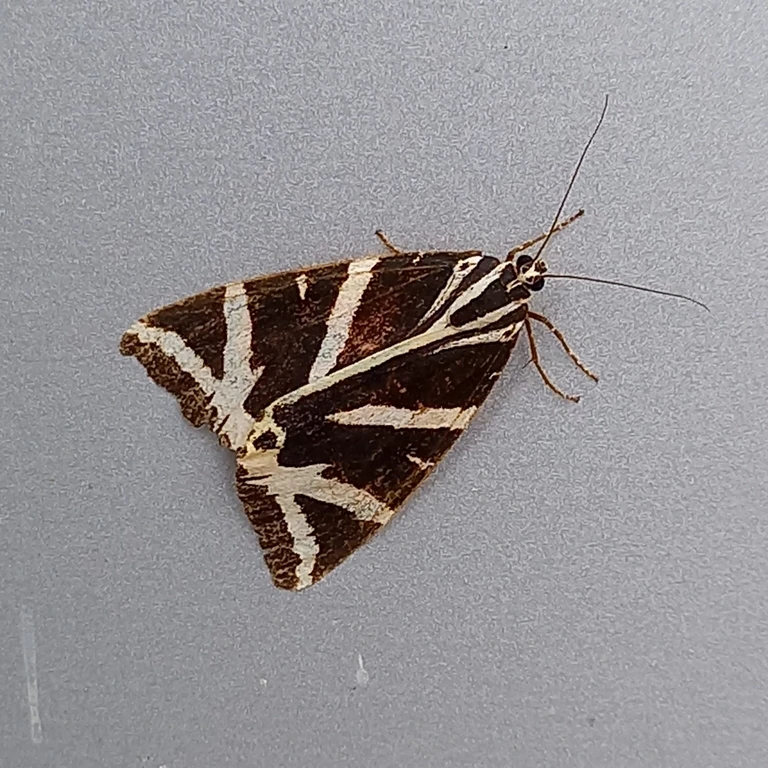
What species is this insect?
Euplagia quadripunctaria
